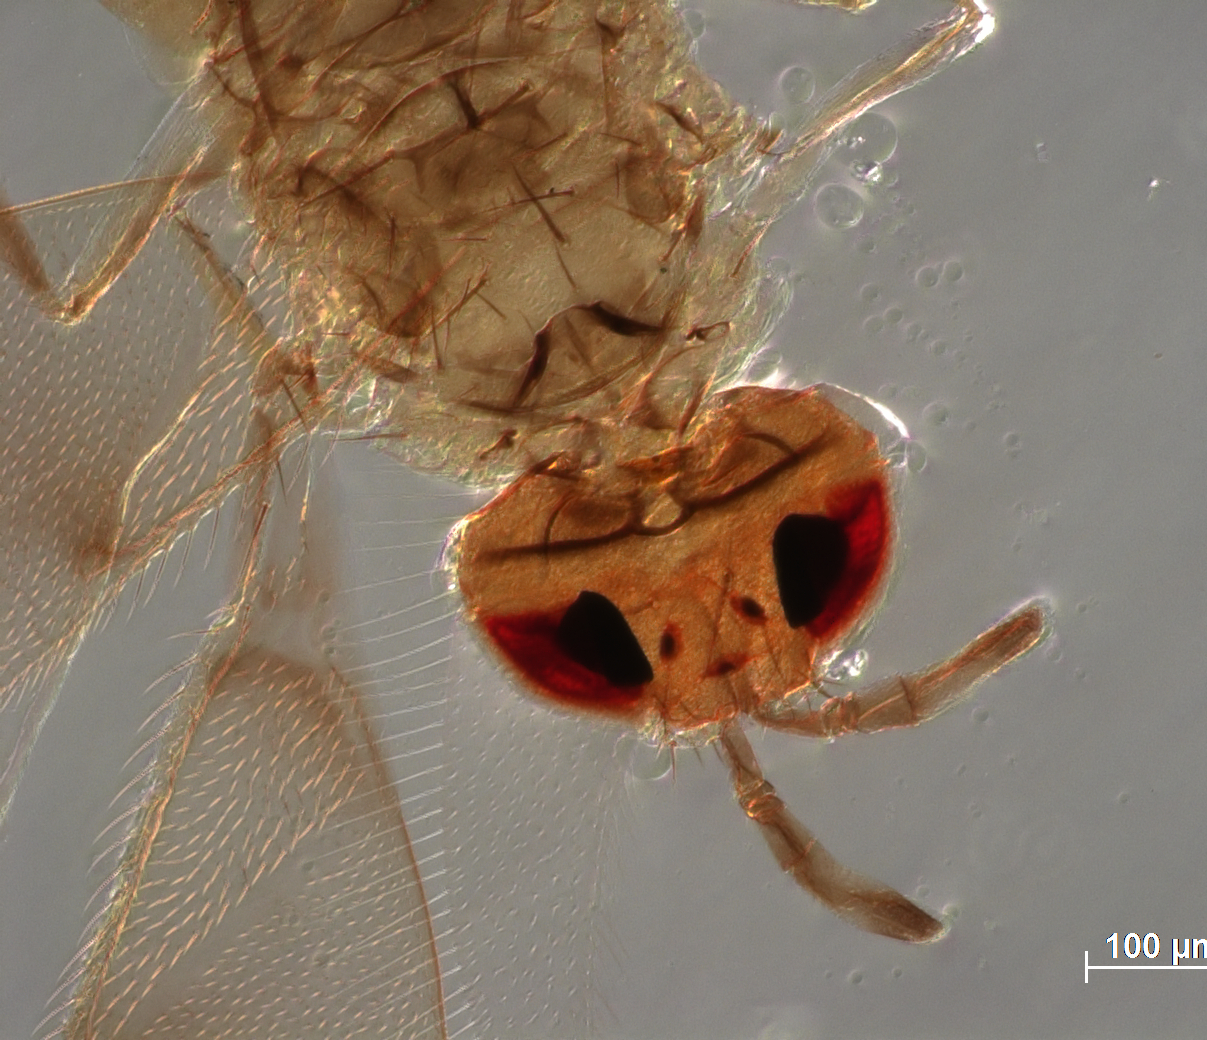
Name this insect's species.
Centrodora chowdhurii
